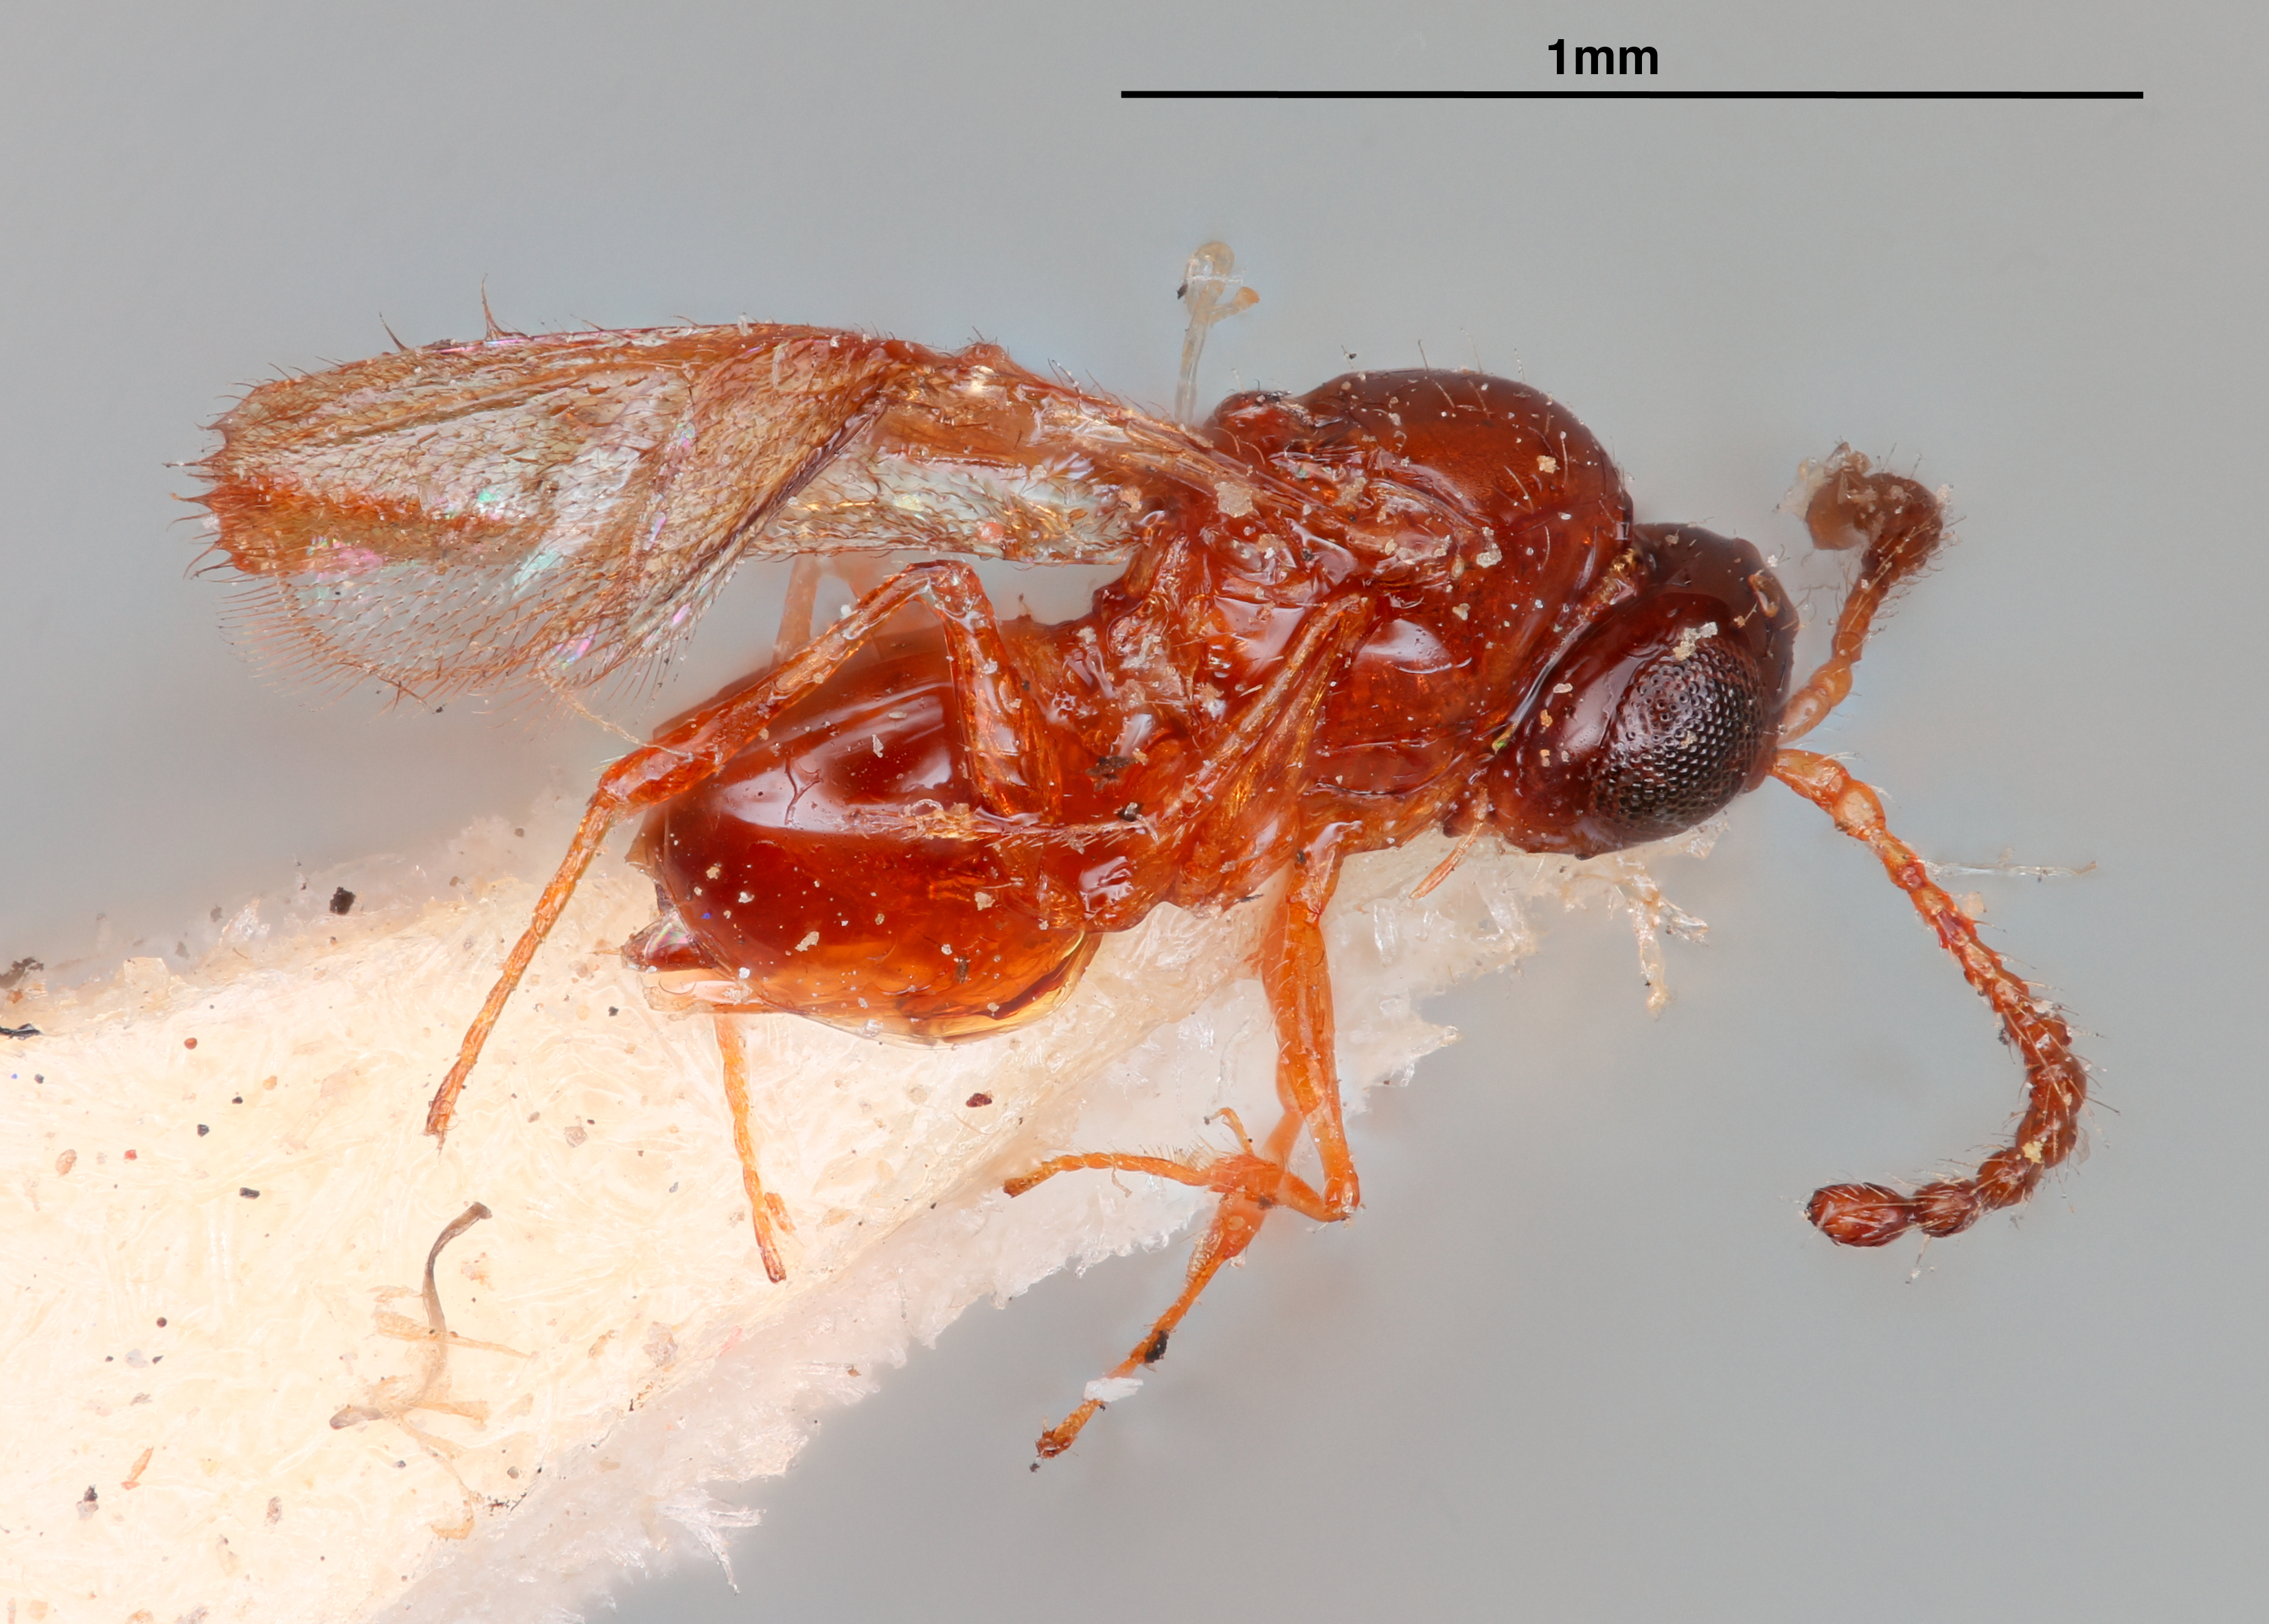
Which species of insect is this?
Hexaplasta rufolateralis
